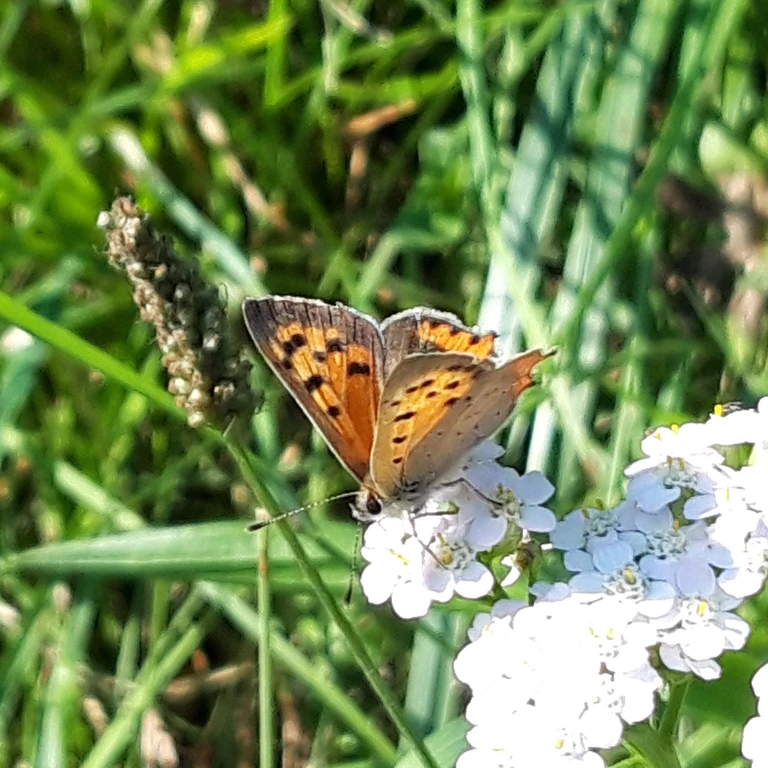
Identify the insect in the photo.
Lycaena phlaeas
